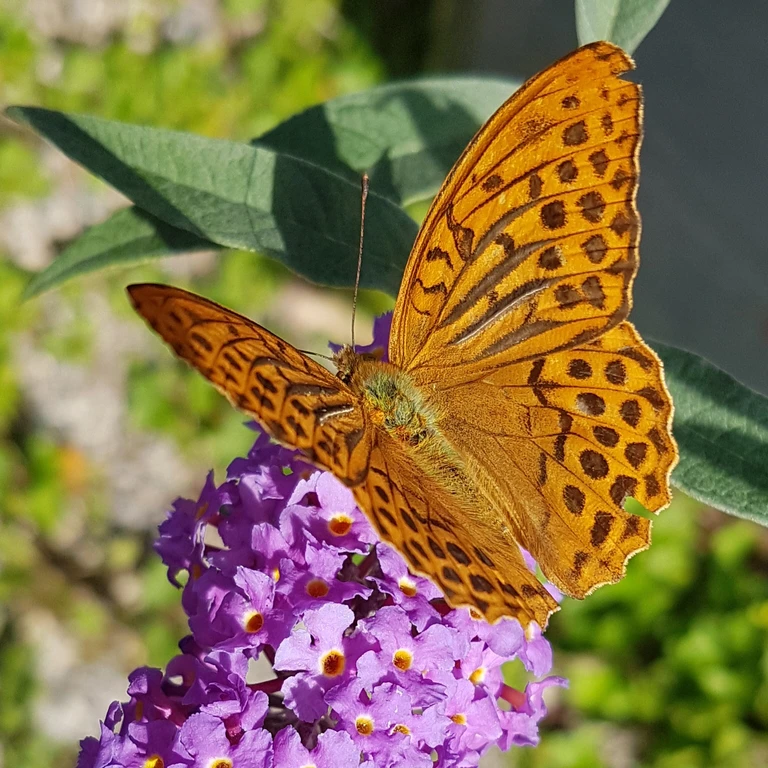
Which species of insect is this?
Argynnis paphia
